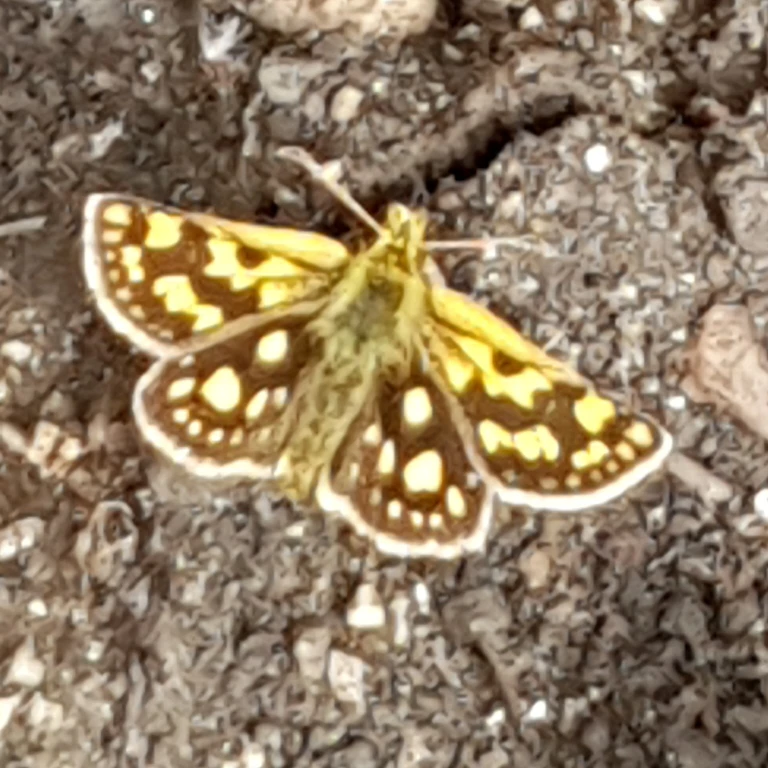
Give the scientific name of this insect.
Carterocephalus palaemon
